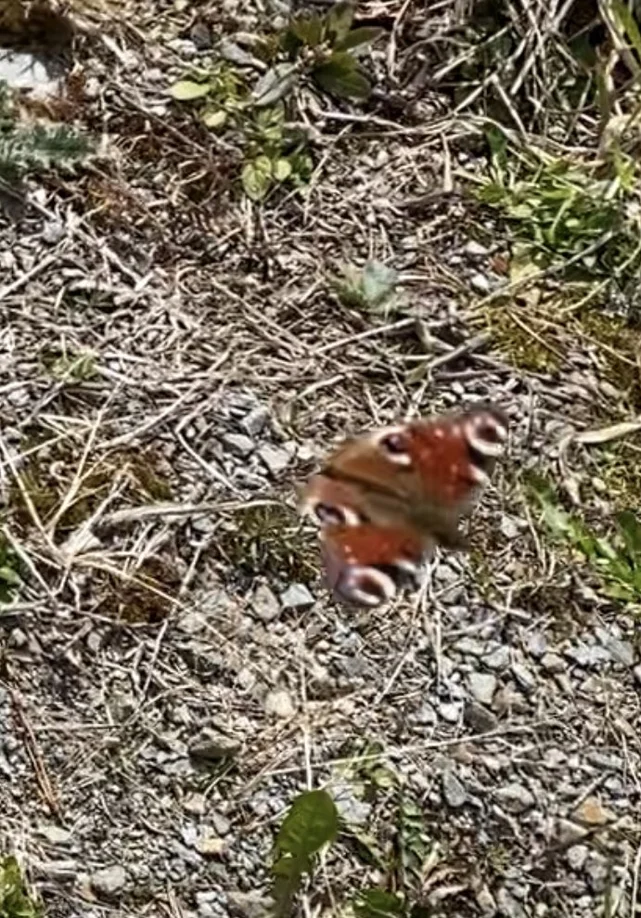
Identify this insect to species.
Aglais io
